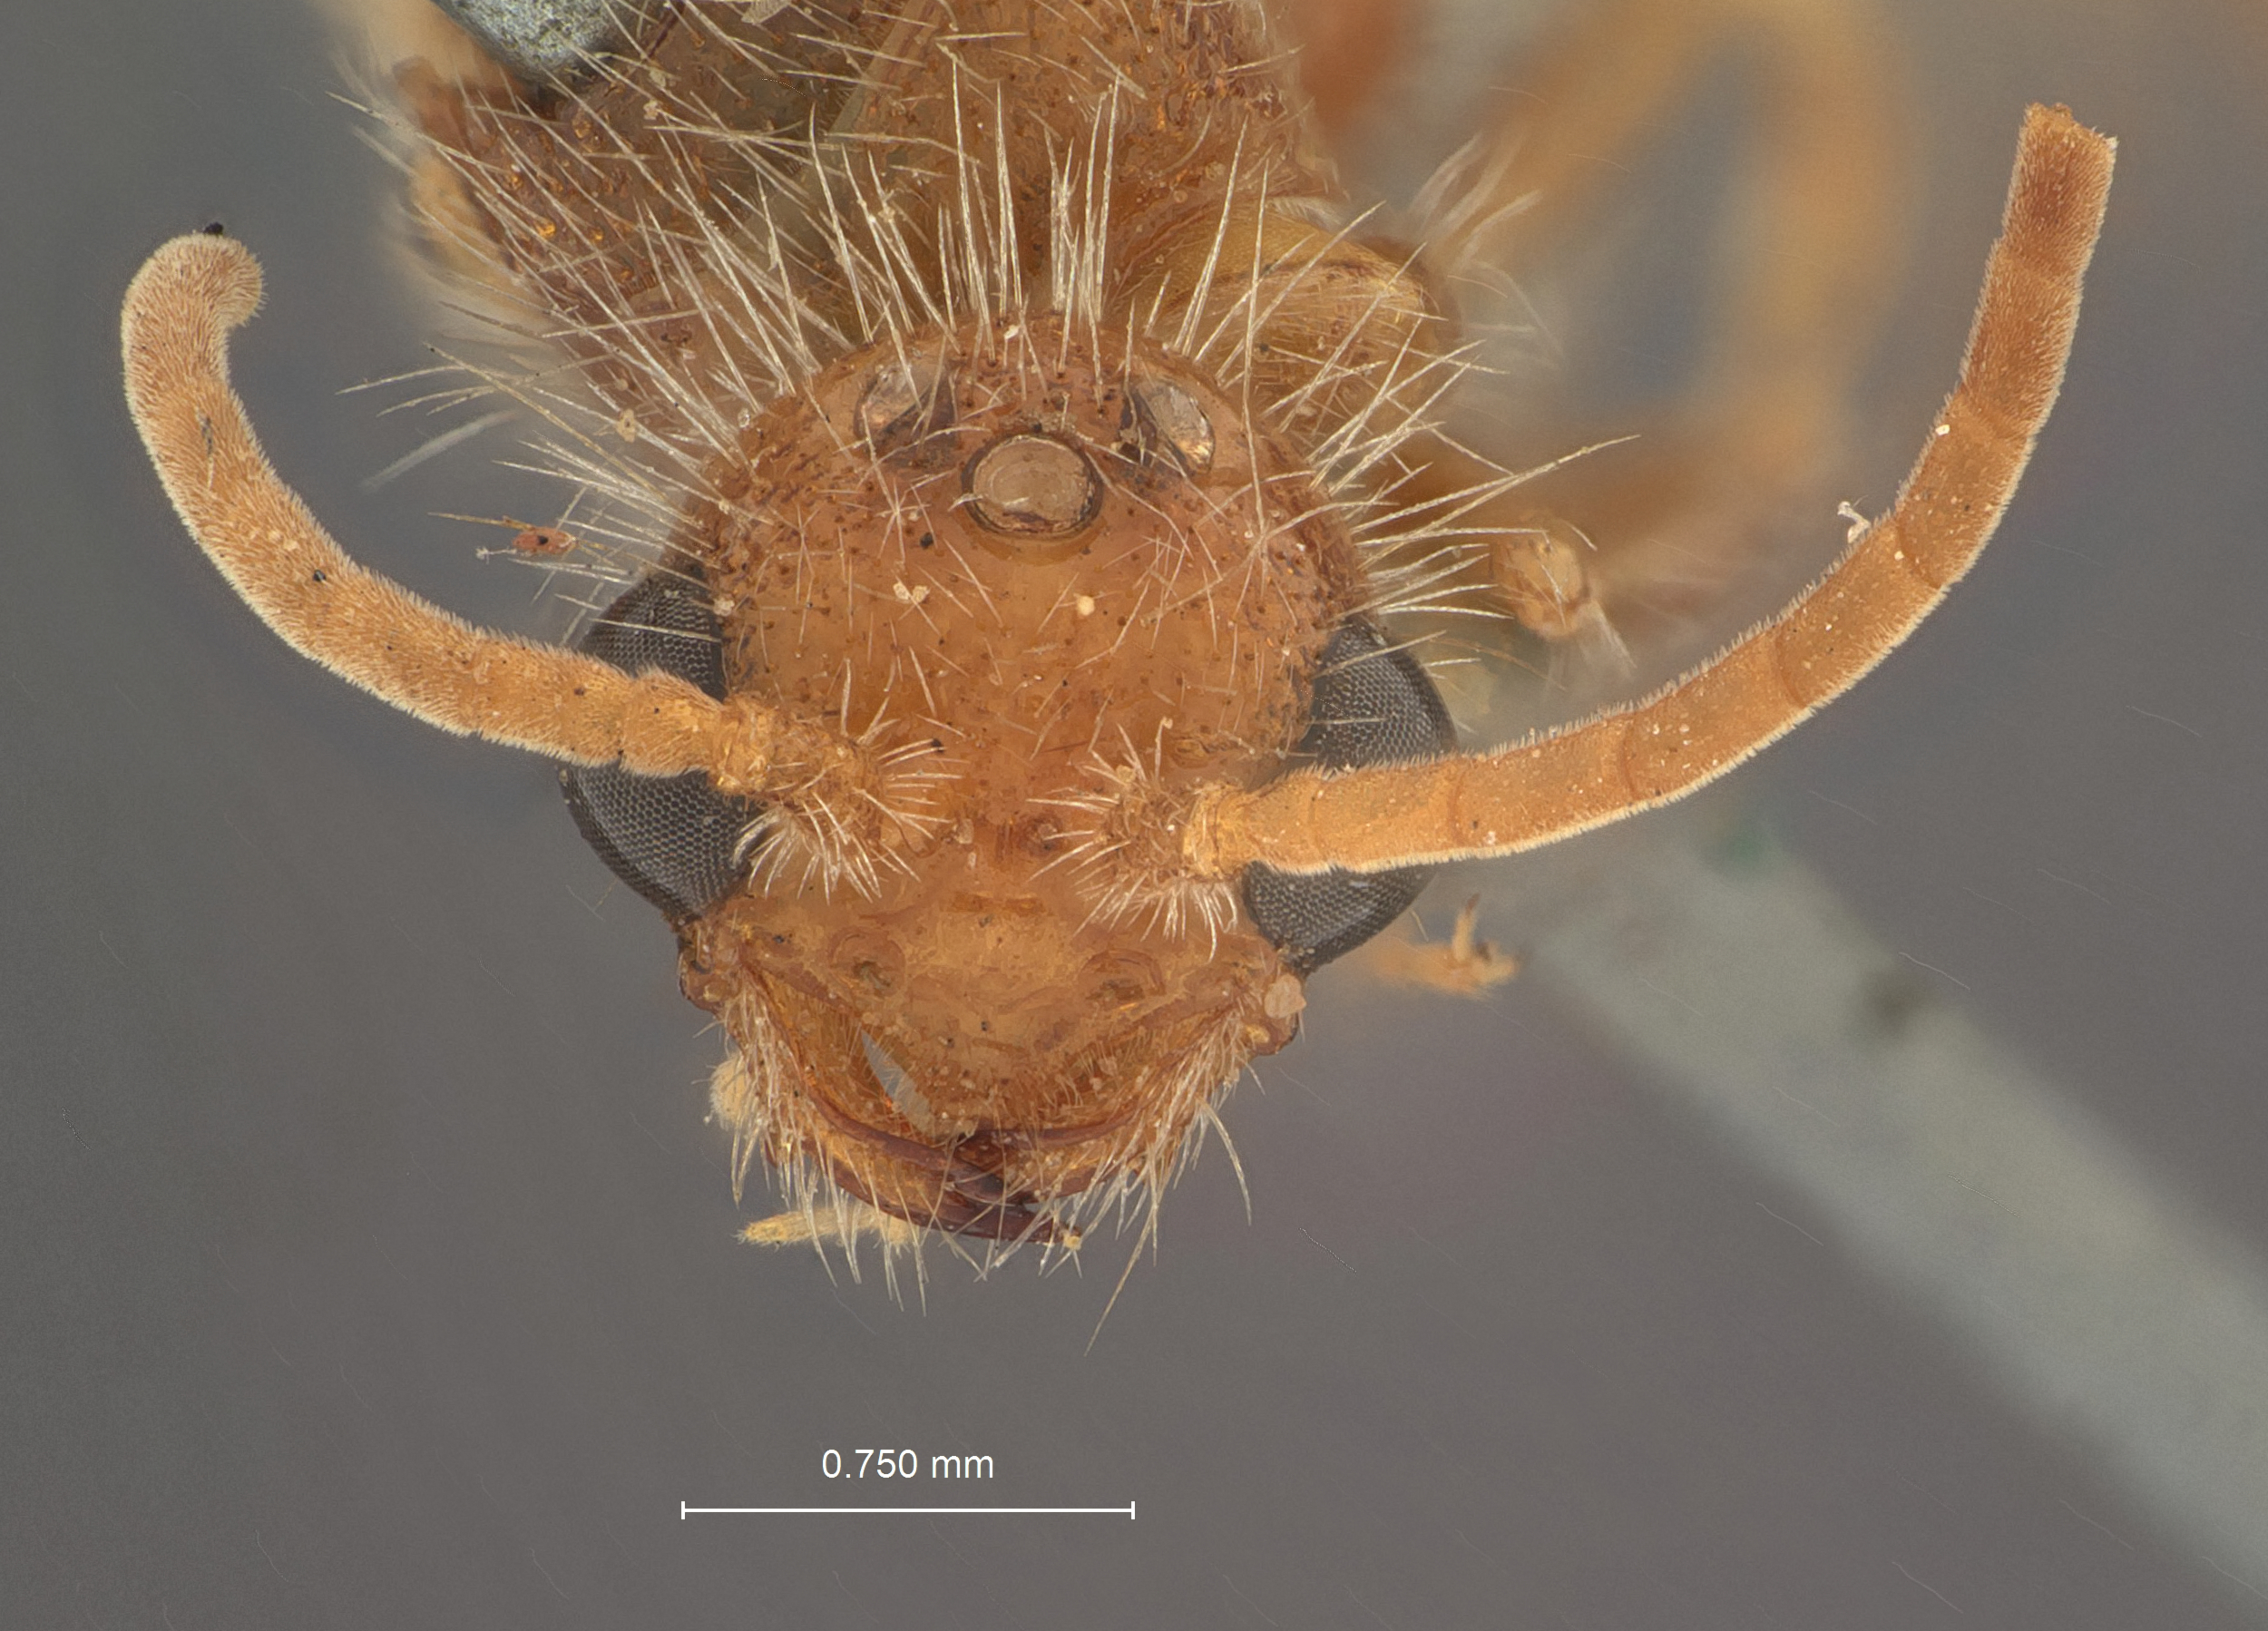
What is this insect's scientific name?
Mutilla hebes
